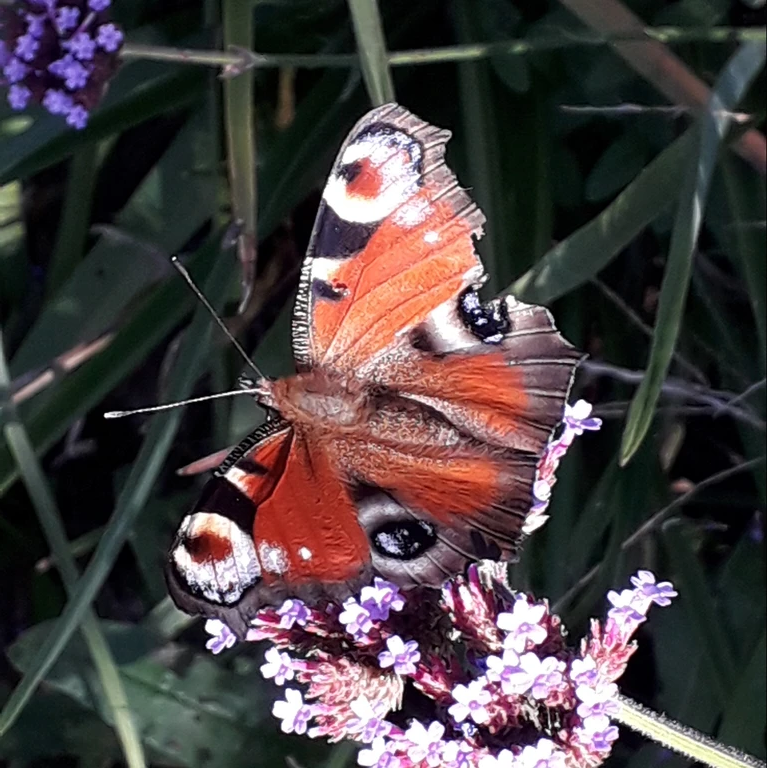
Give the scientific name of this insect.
Aglais io
